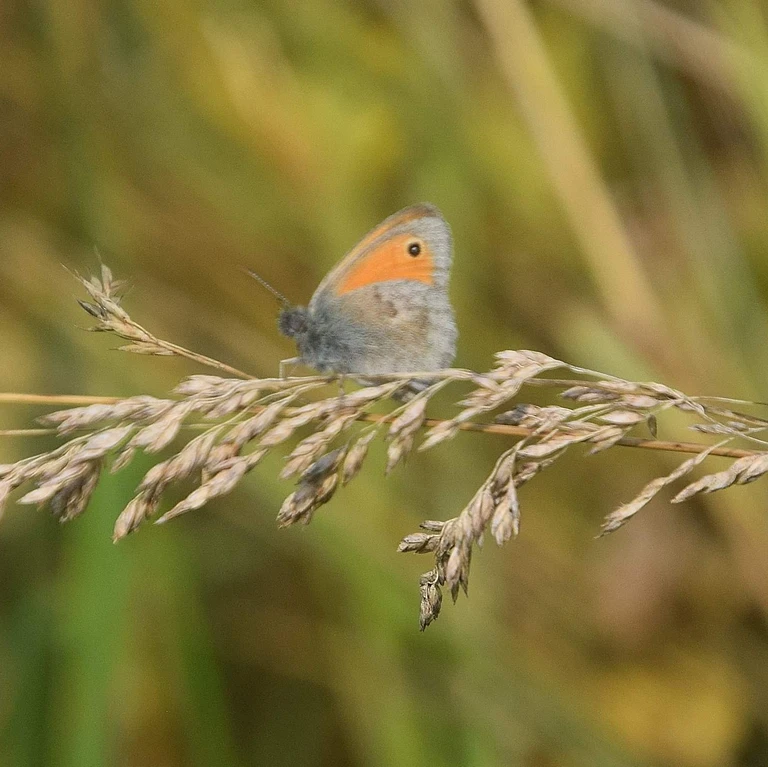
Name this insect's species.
Coenonympha pamphilus
